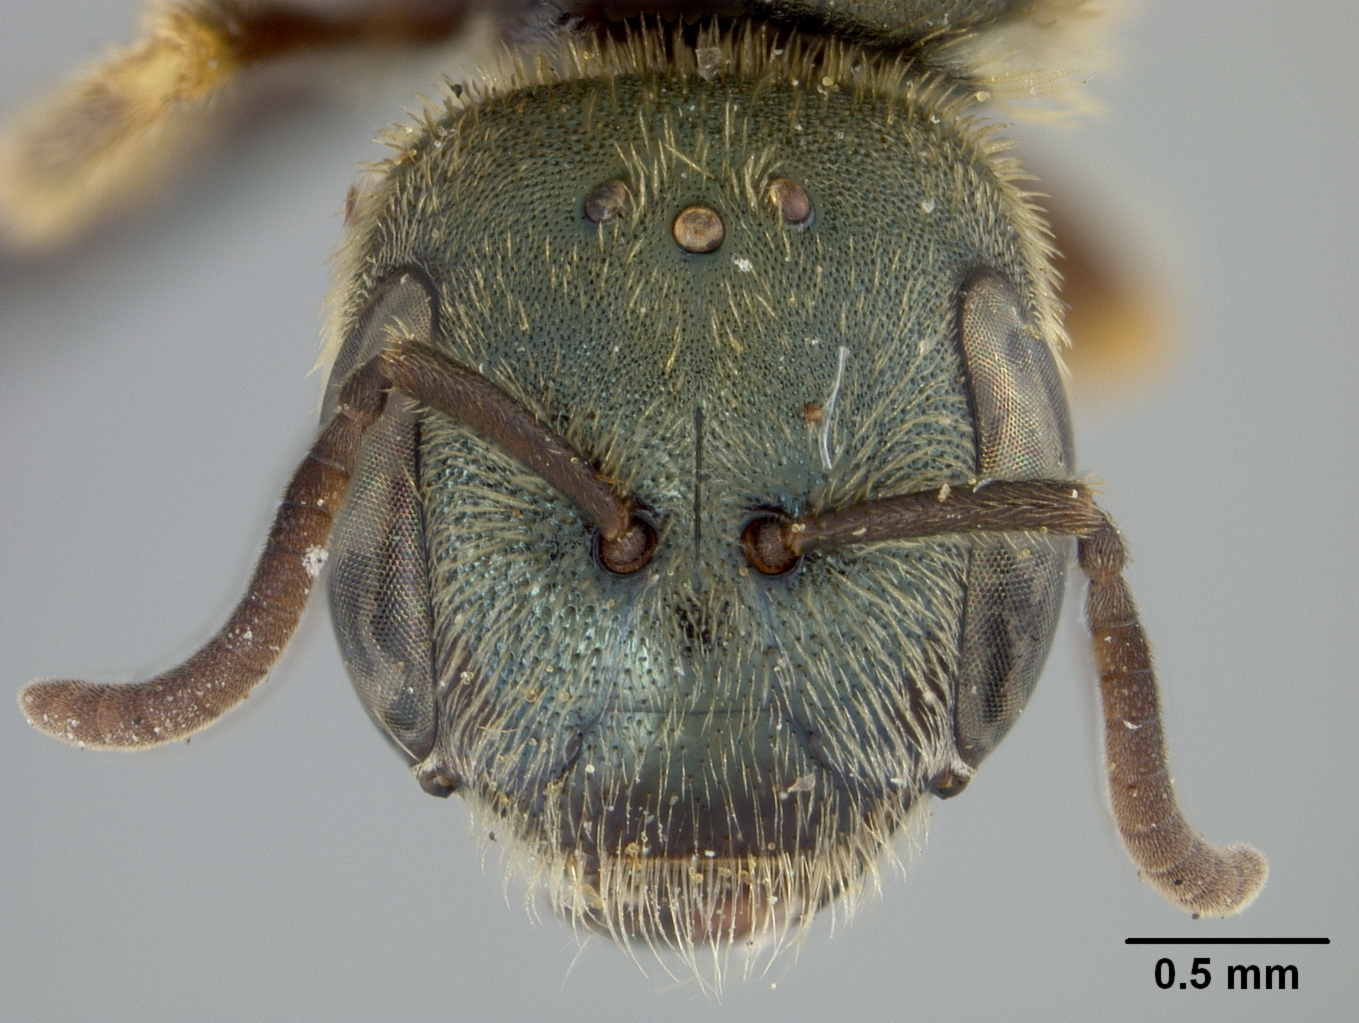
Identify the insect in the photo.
Halictus eruditus
